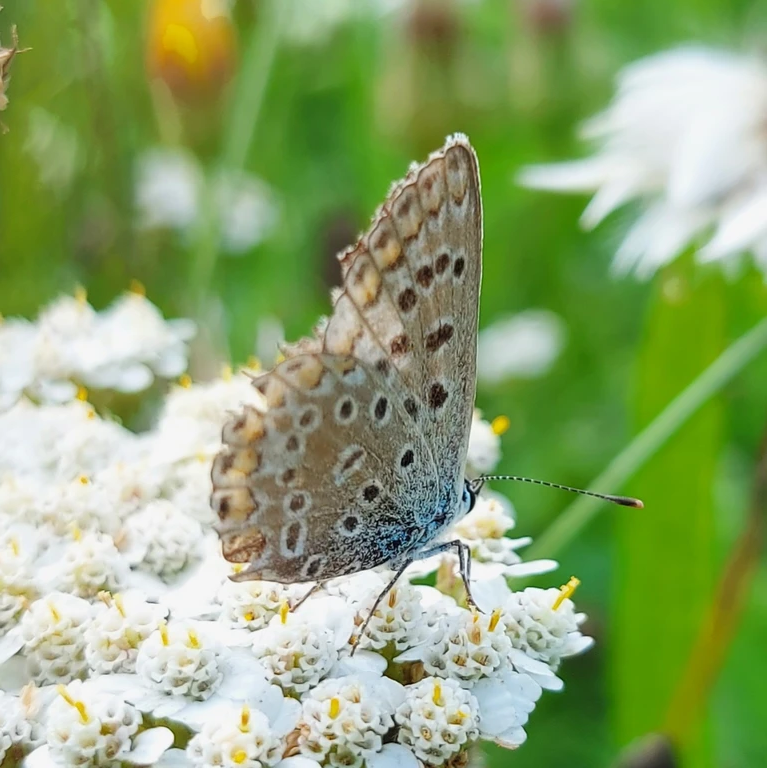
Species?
Polyommatus icarus
